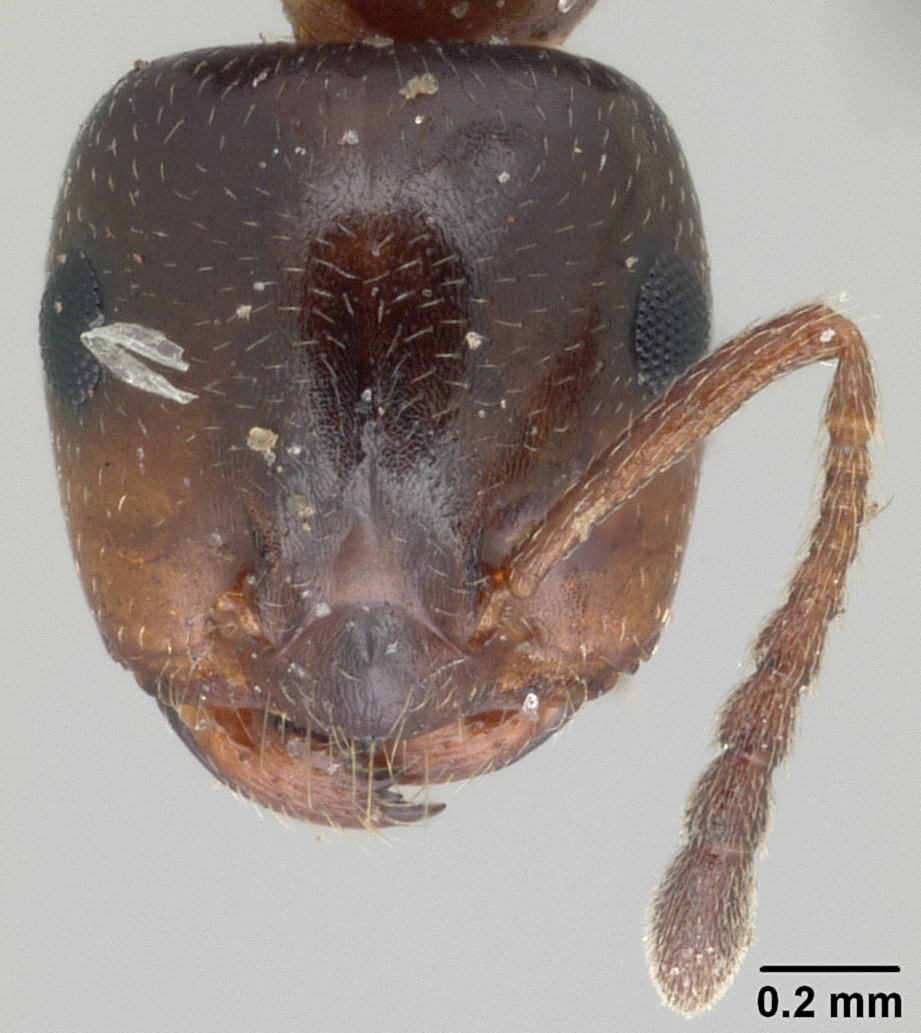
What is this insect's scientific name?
Myrmelachista vicina
